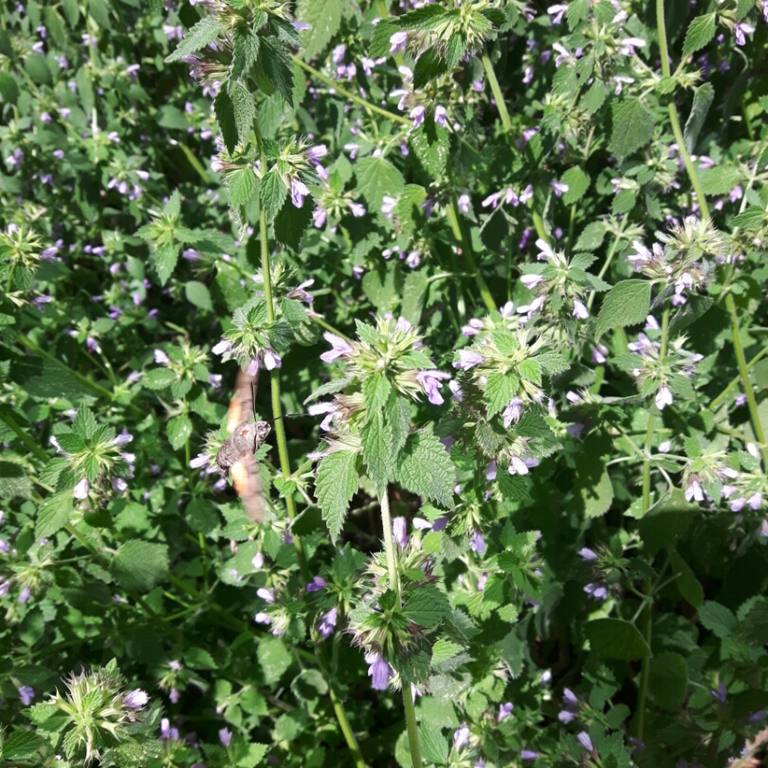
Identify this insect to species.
Macroglossum stellatarum
